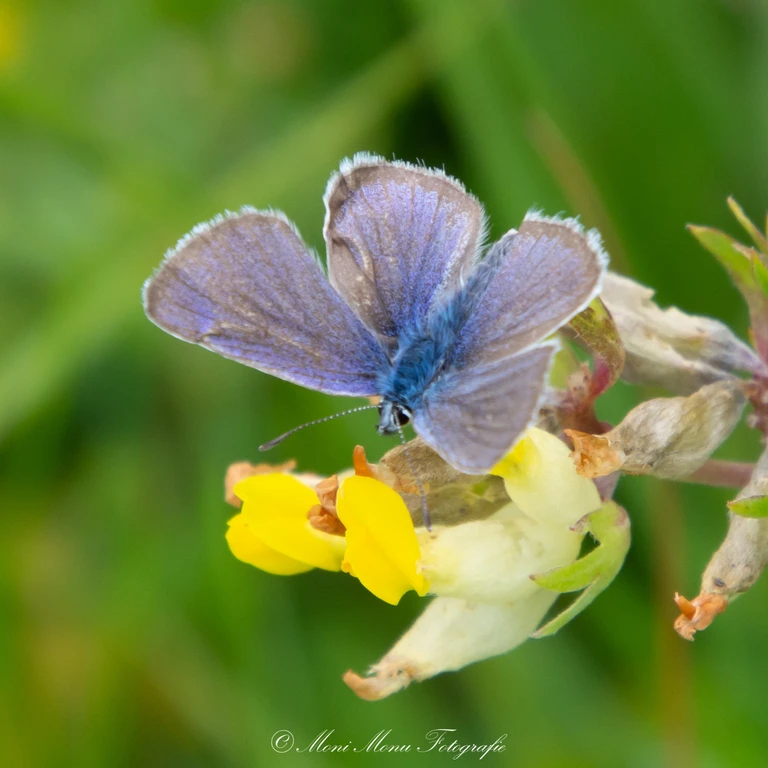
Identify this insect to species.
Cyaniris semiargus
